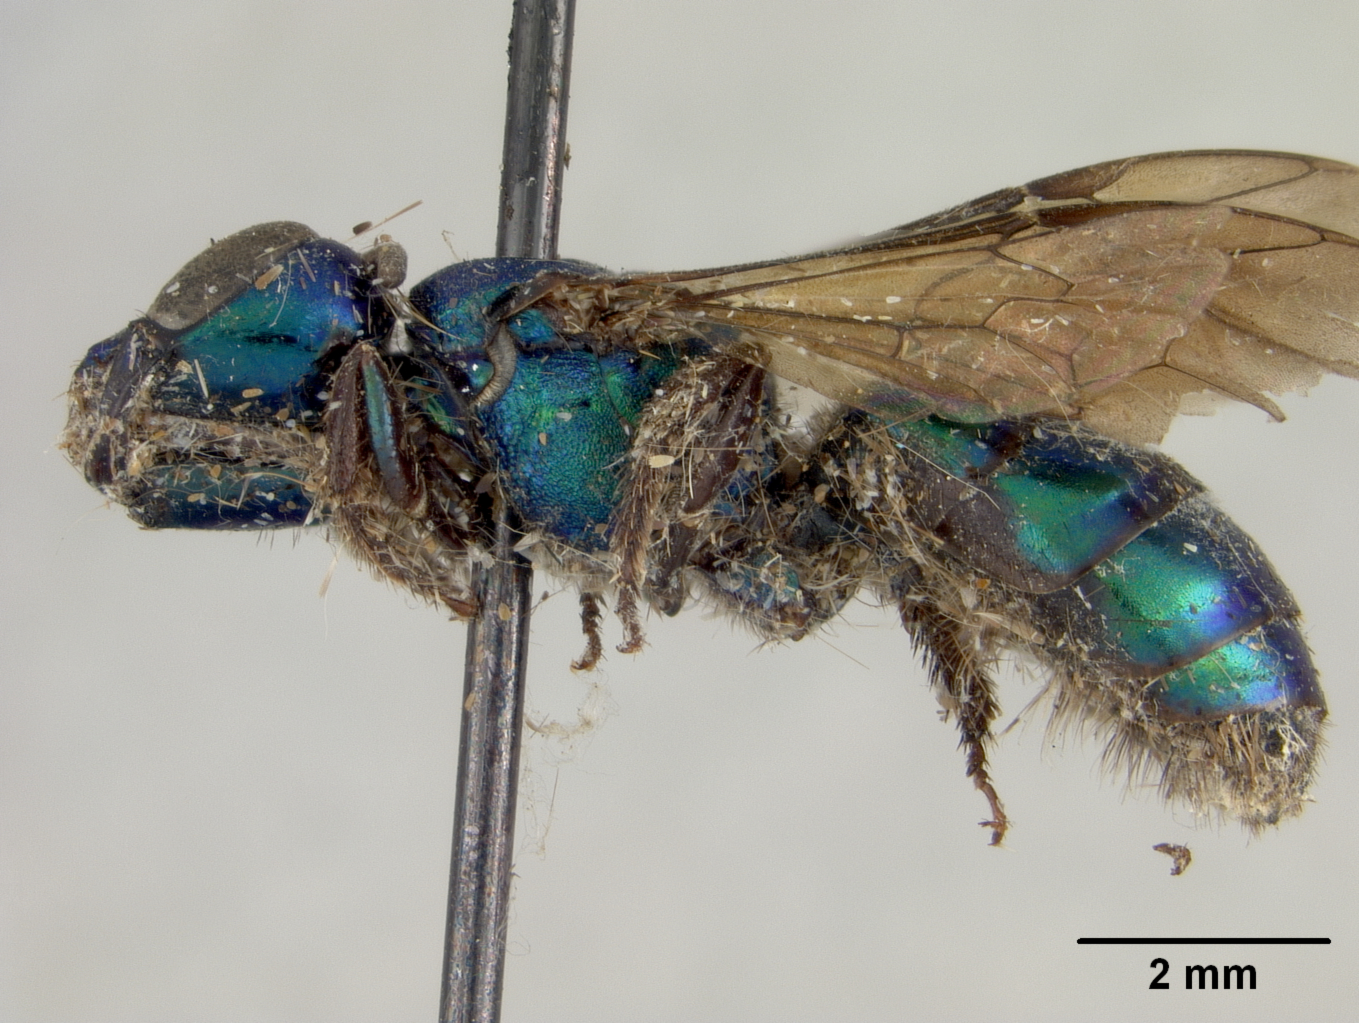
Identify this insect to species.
Augochlora buscki
